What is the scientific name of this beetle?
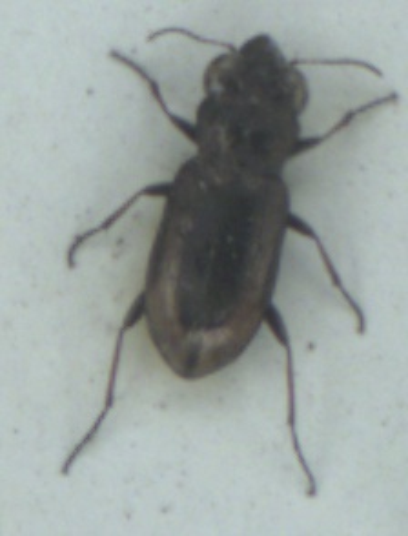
Notiophilus biguttatus
